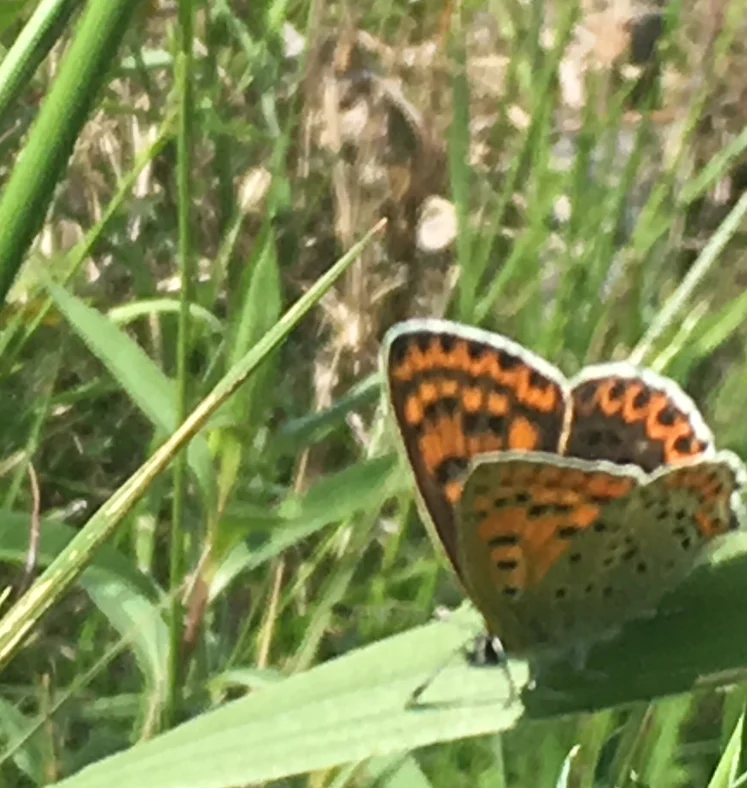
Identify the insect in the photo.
Lycaena tityrus (also Loweia tityrus)
